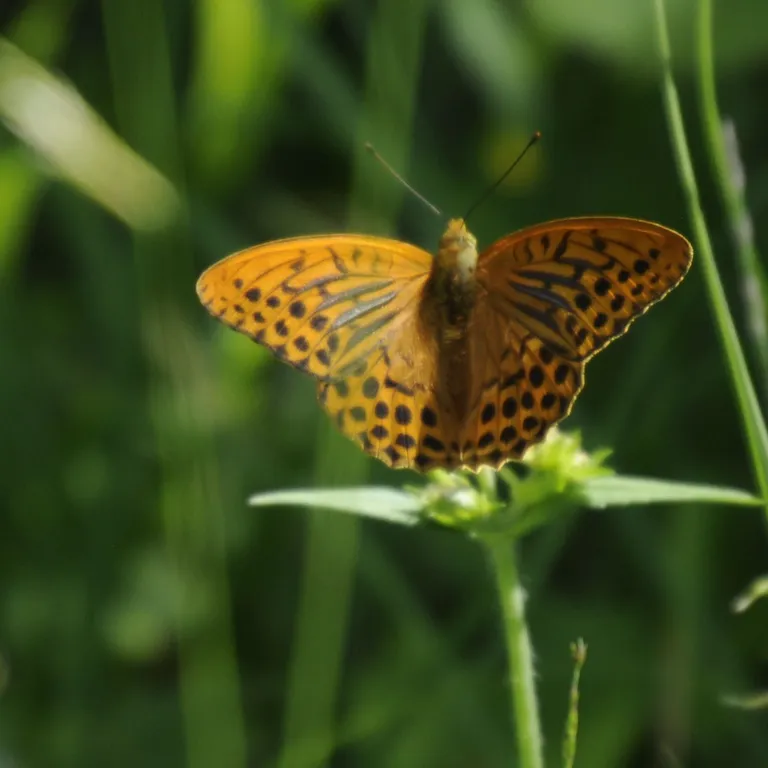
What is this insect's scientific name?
Argynnis paphia
